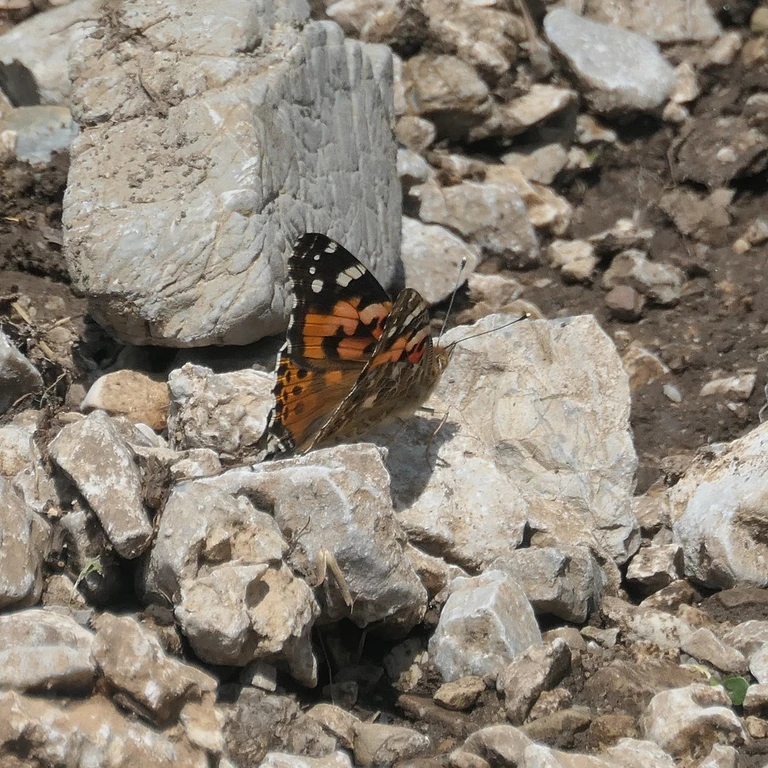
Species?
Vanessa cardui
